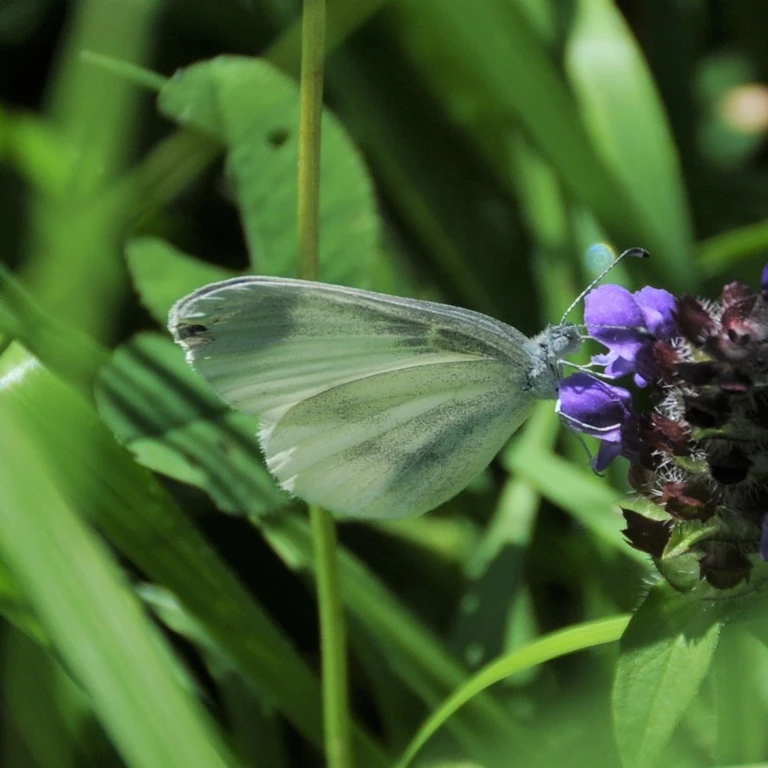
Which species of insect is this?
Leptidea sinapis/juvernica
